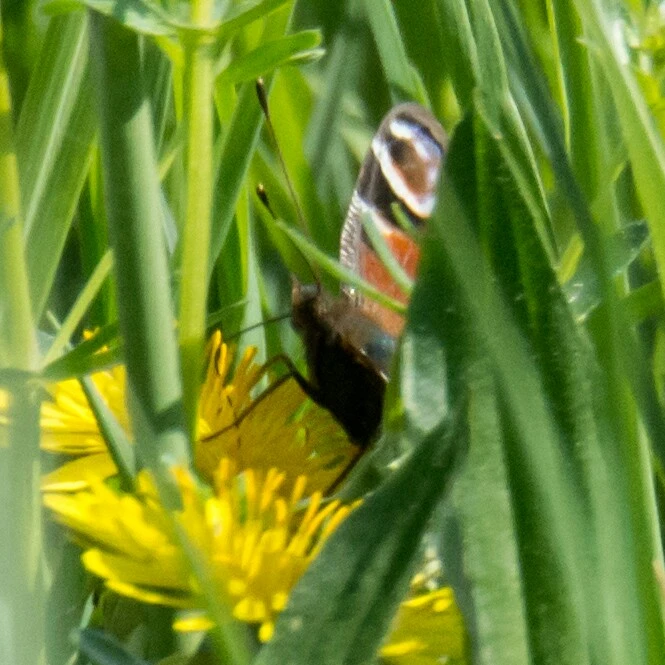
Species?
Aglais io
